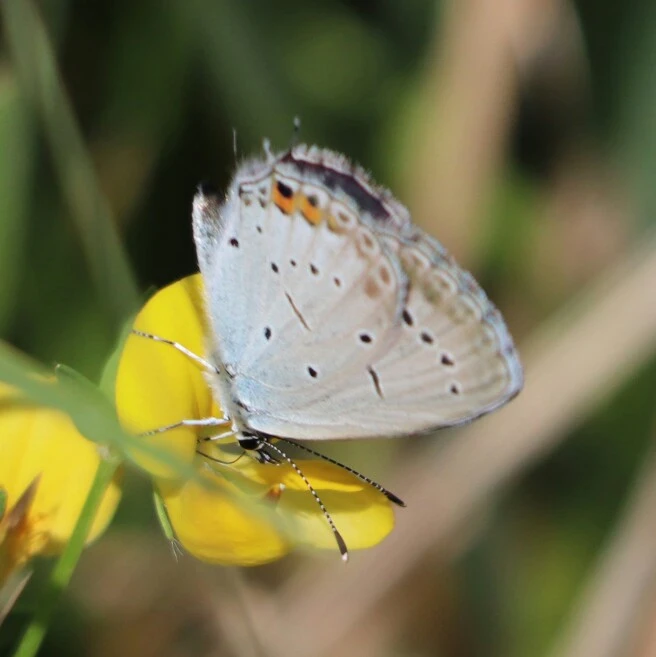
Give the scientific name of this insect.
Cupido argiades (also Elkalyce argiades)
